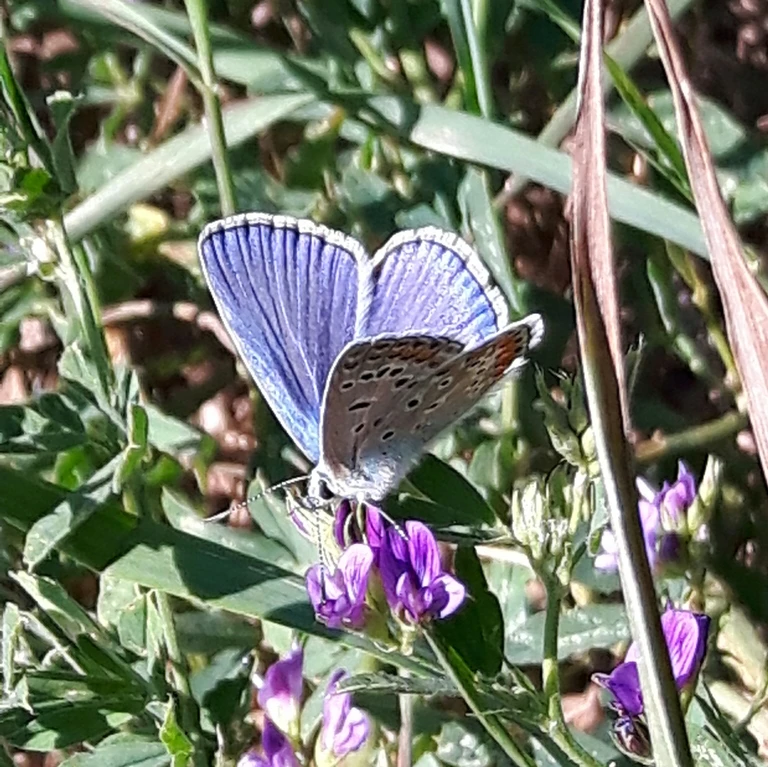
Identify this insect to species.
Polyommatus icarus
